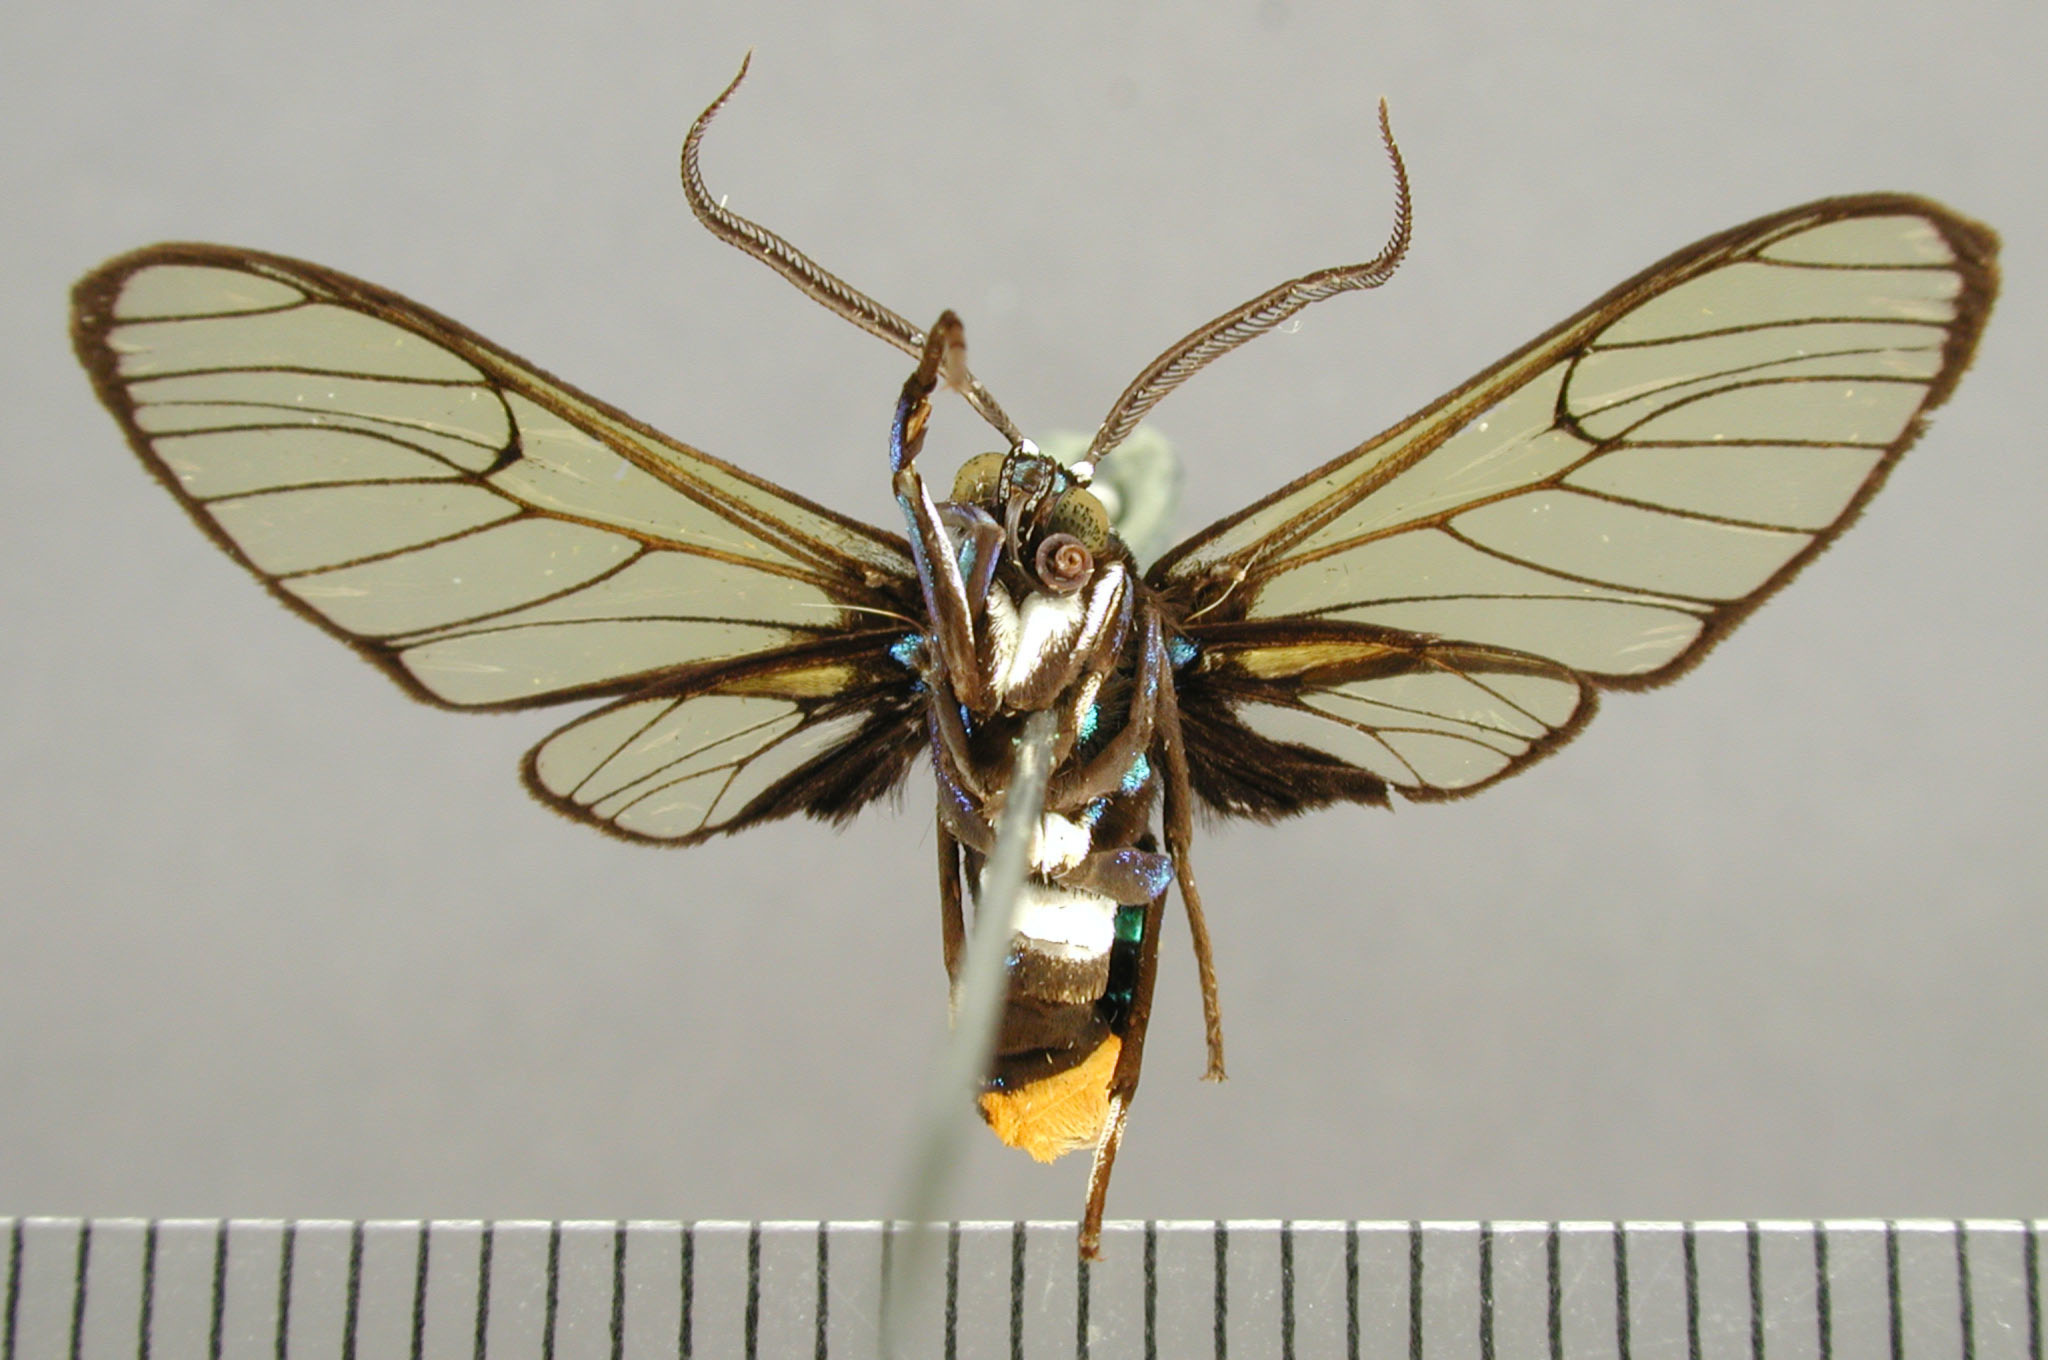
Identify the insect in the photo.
Cosmosoma guapila
